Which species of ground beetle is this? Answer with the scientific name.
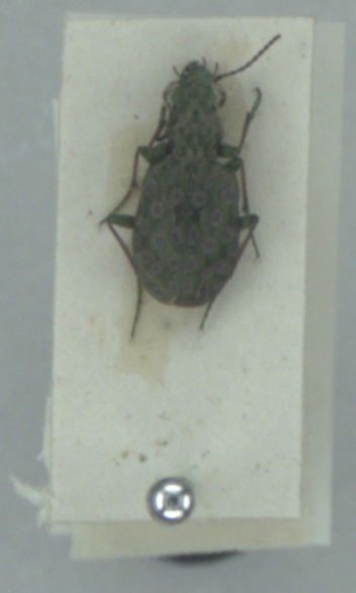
Elaphrus riparius
